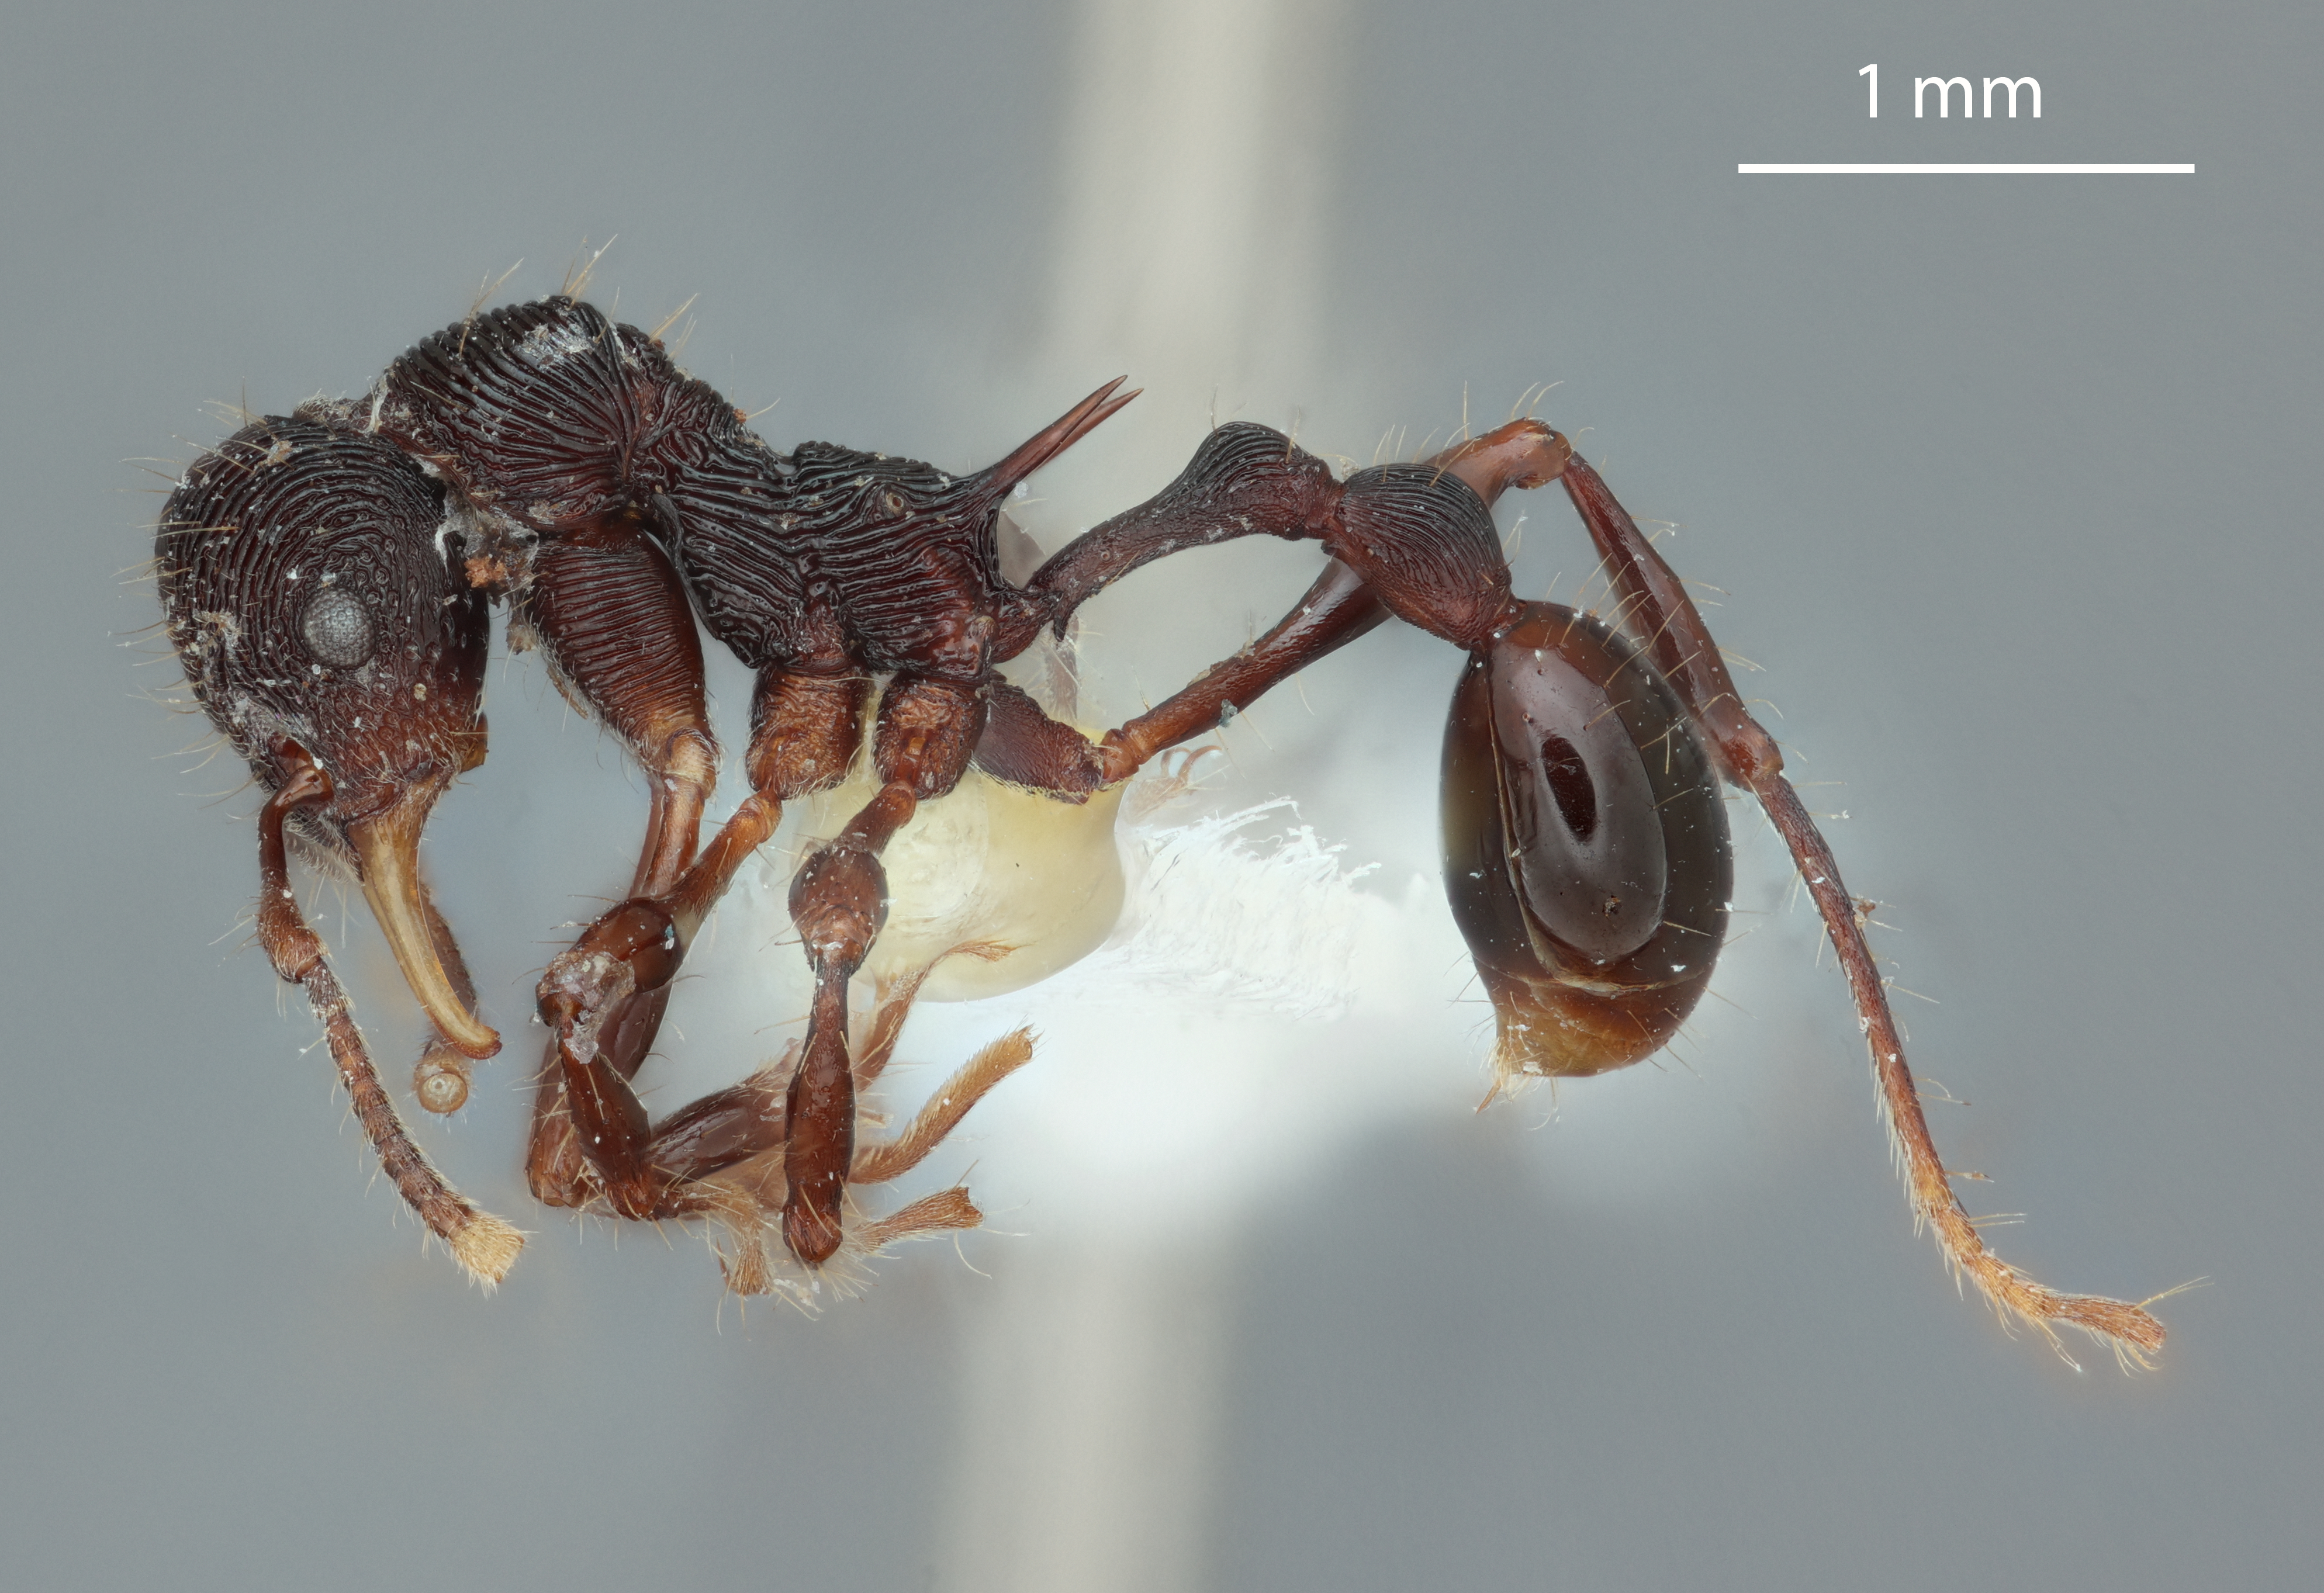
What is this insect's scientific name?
Lenomyrmex hoelldobleri
